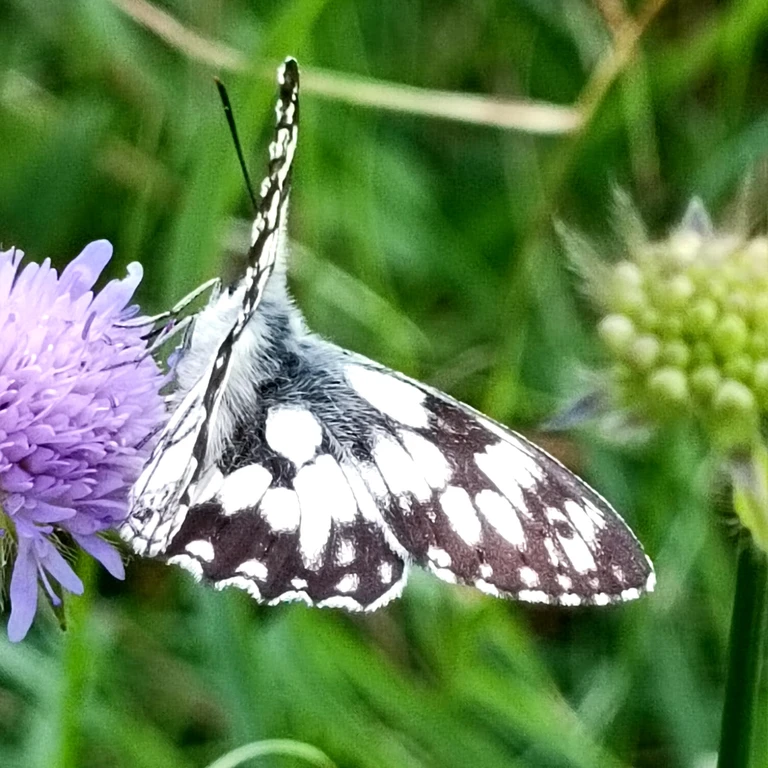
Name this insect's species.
Melanargia galathea
